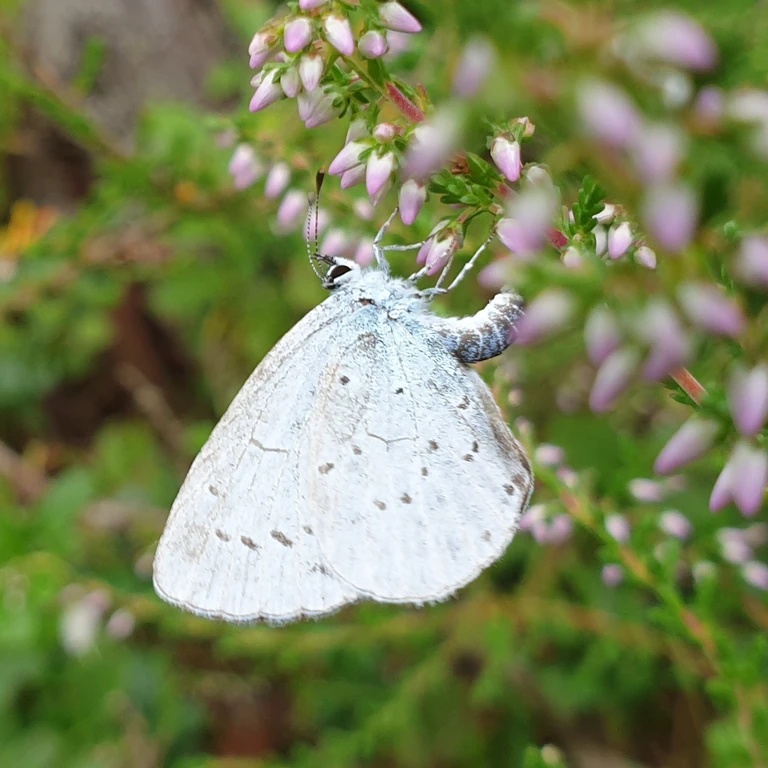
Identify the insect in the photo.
Celastrina argiolus
